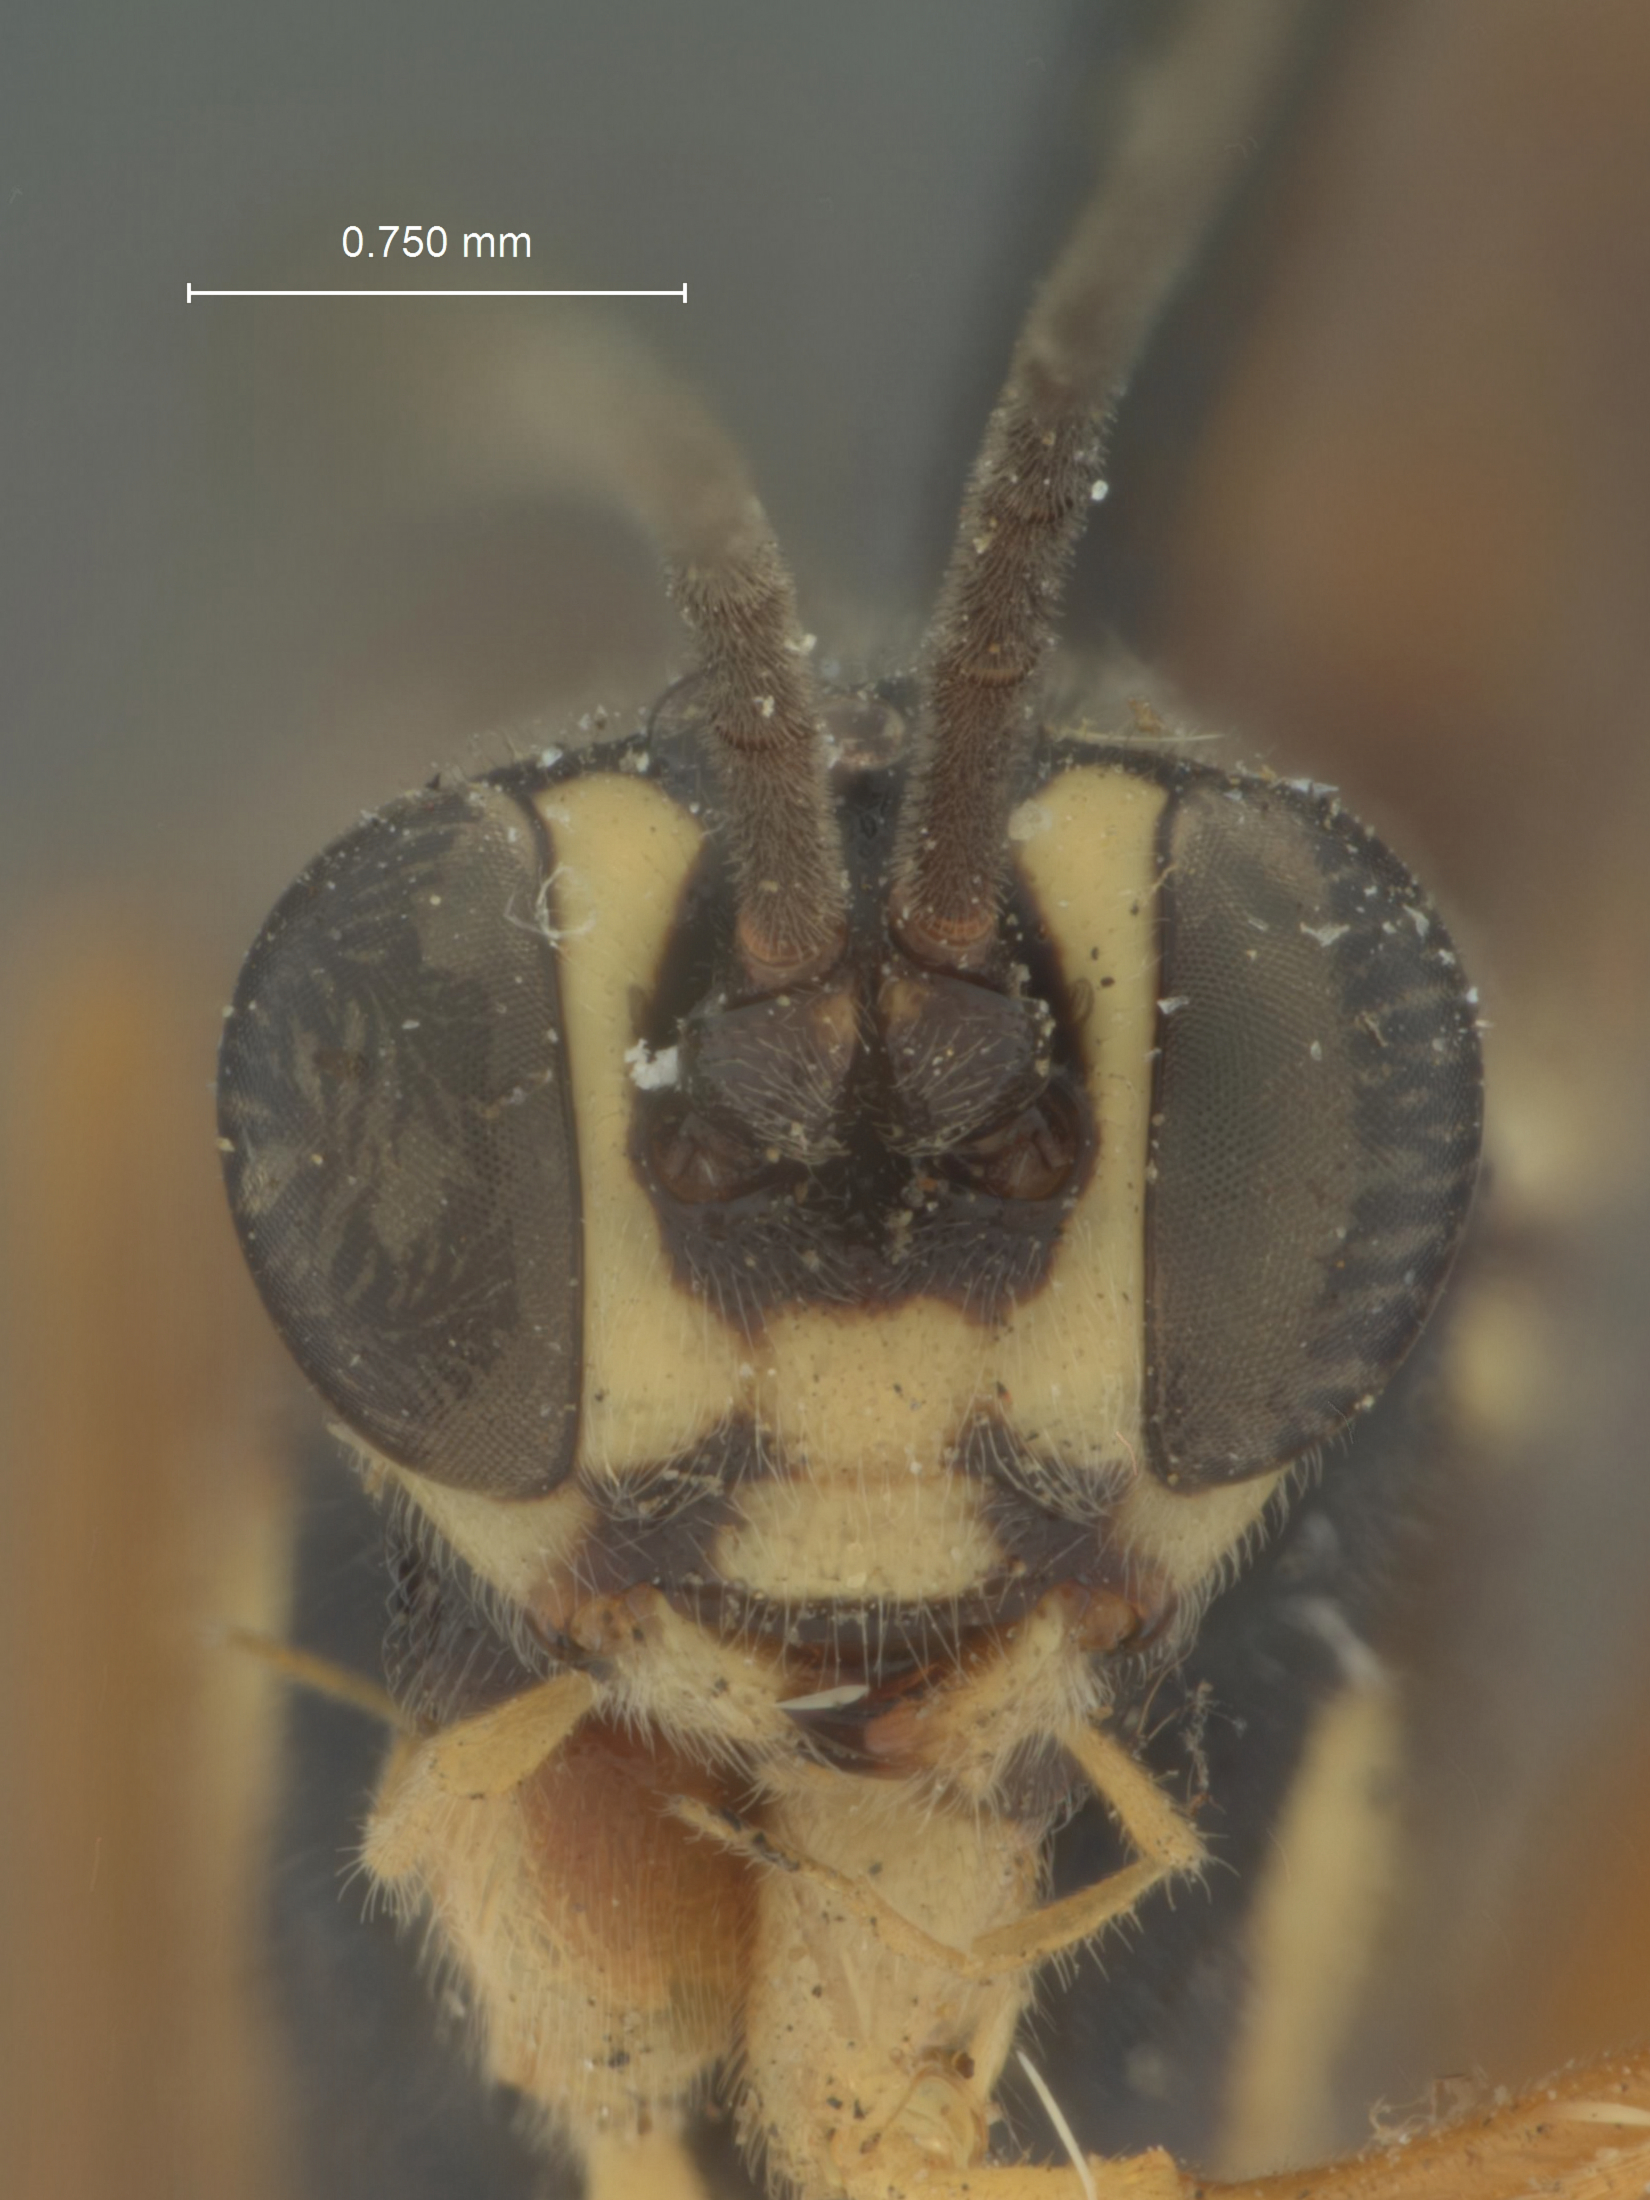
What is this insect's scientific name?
Mesostenus leucopus
